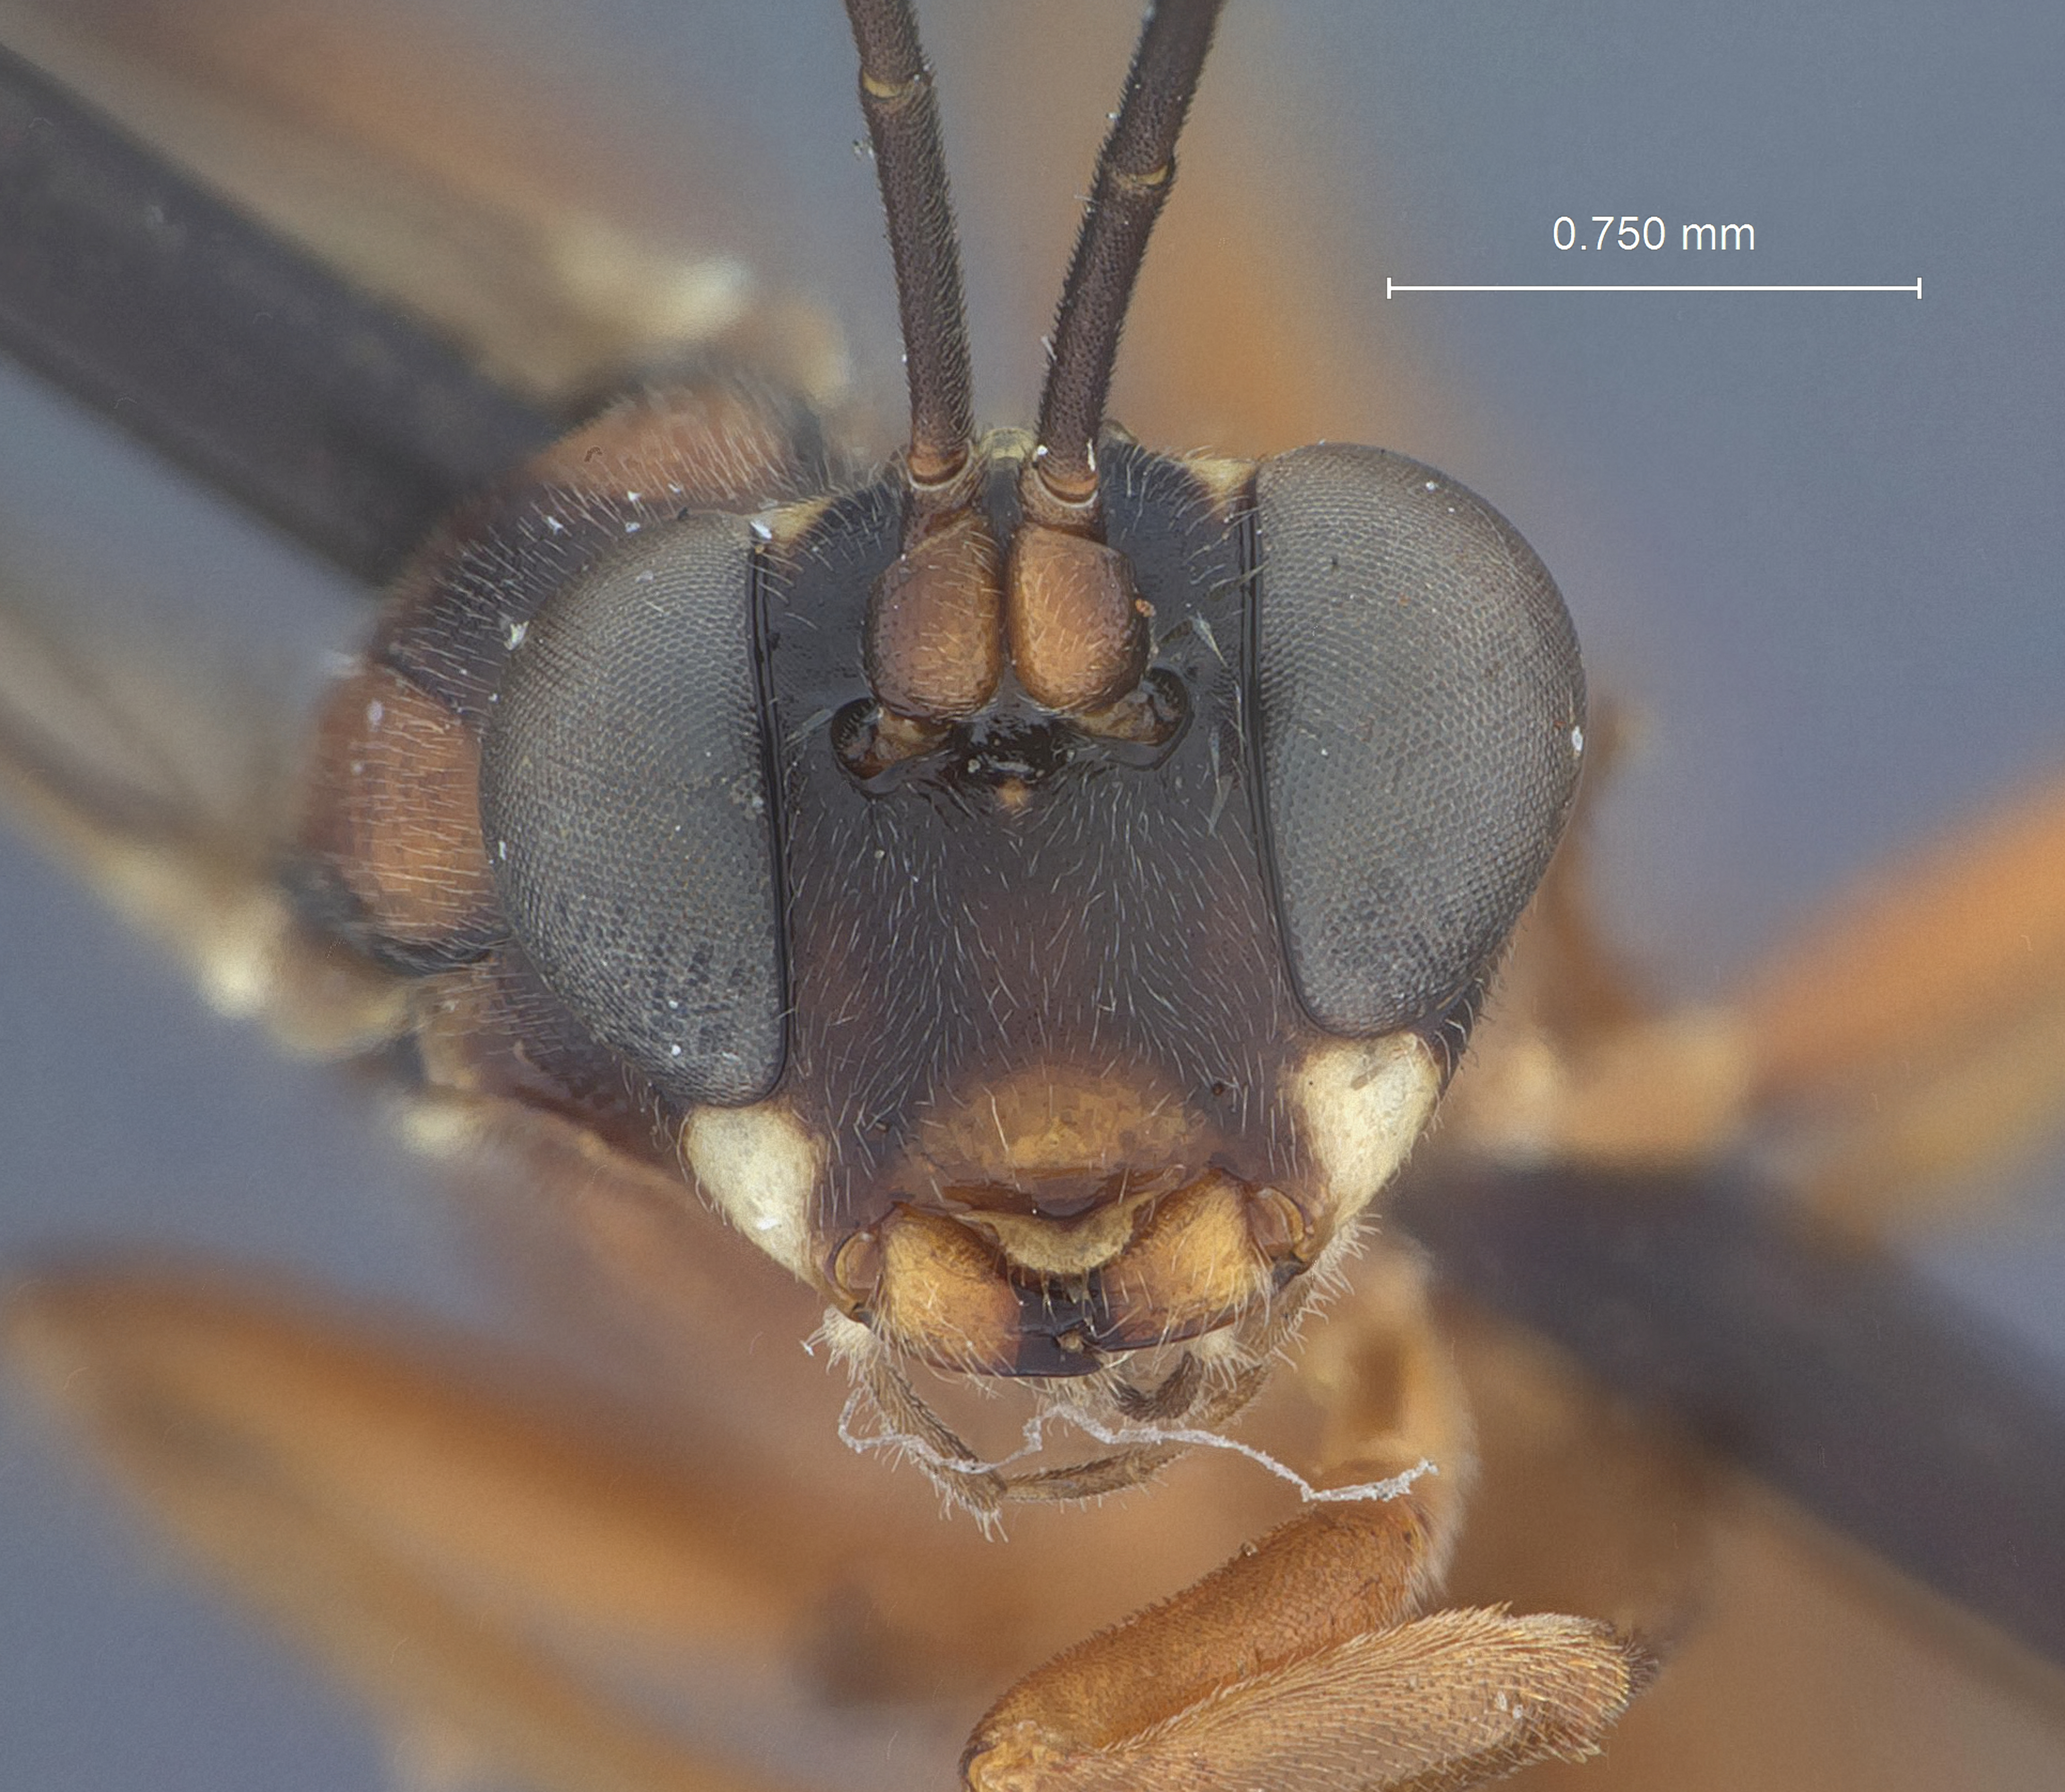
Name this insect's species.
Aritranis byrsina
